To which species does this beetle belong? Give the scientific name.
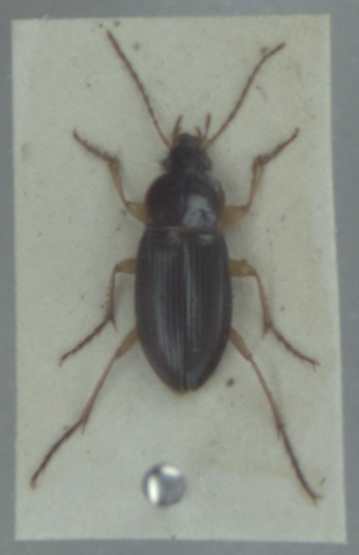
Calathus erratus
